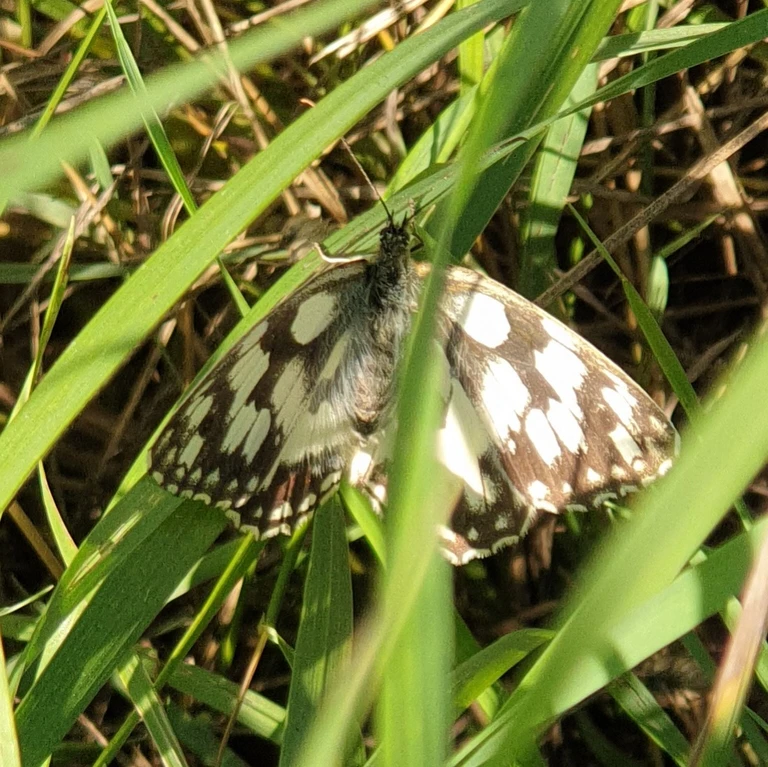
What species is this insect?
Melanargia galathea
